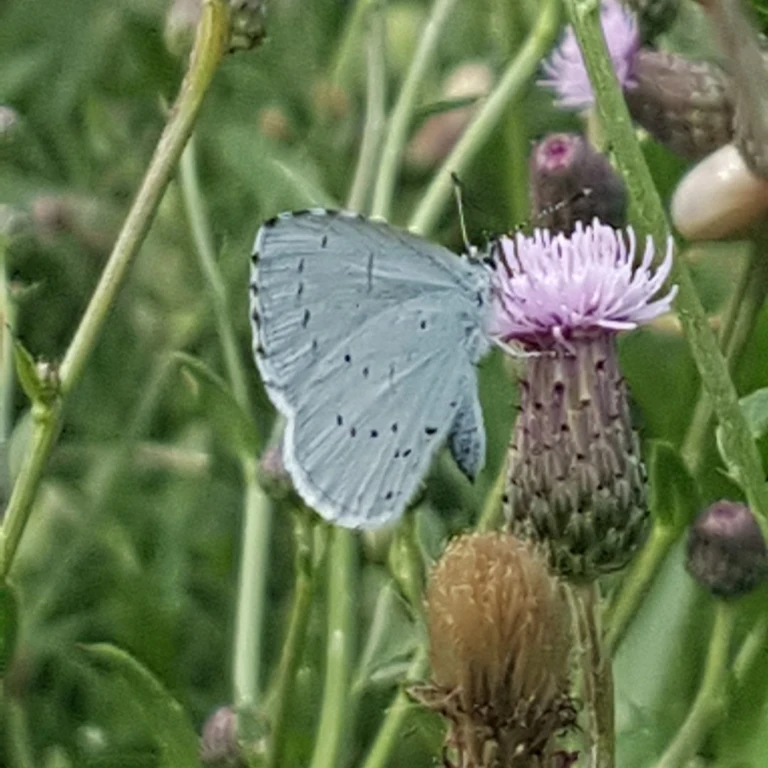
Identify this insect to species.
Celastrina argiolus
